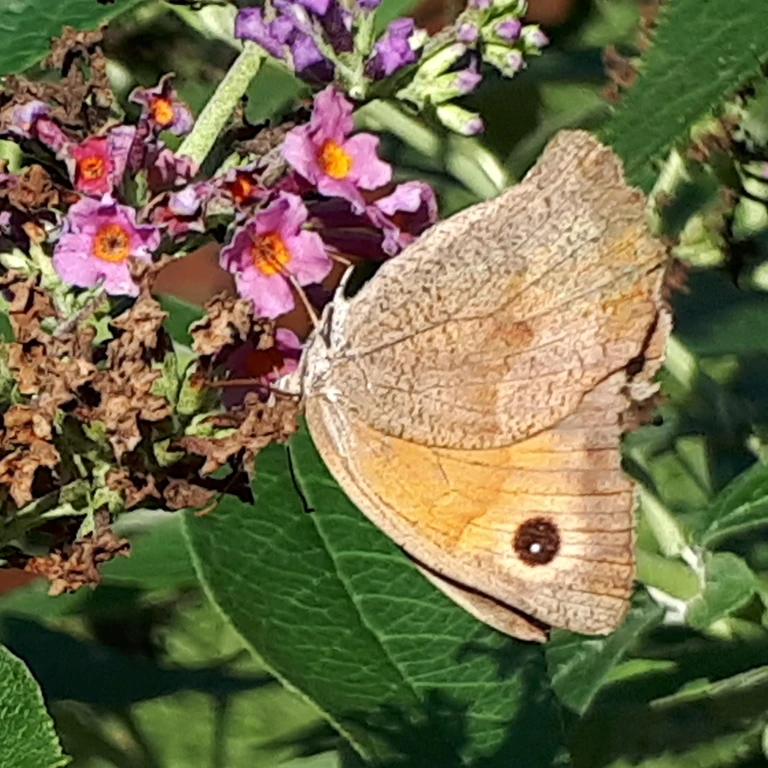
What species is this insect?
Maniola jurtina
